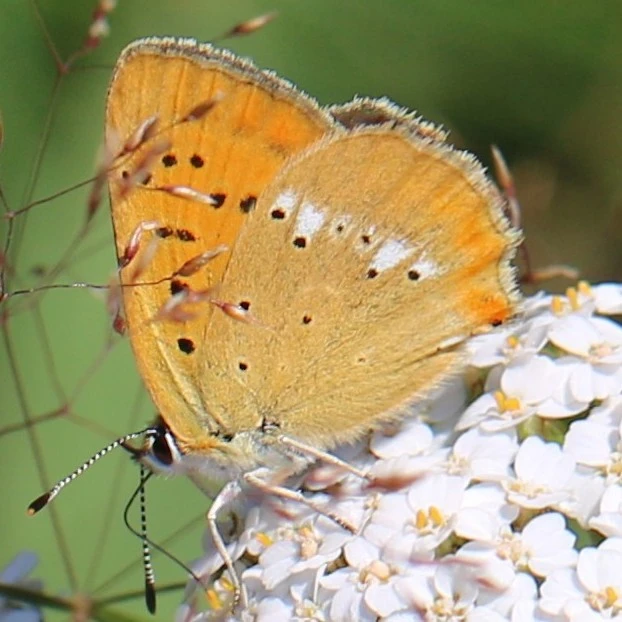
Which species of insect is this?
Lycaena virgaureae
